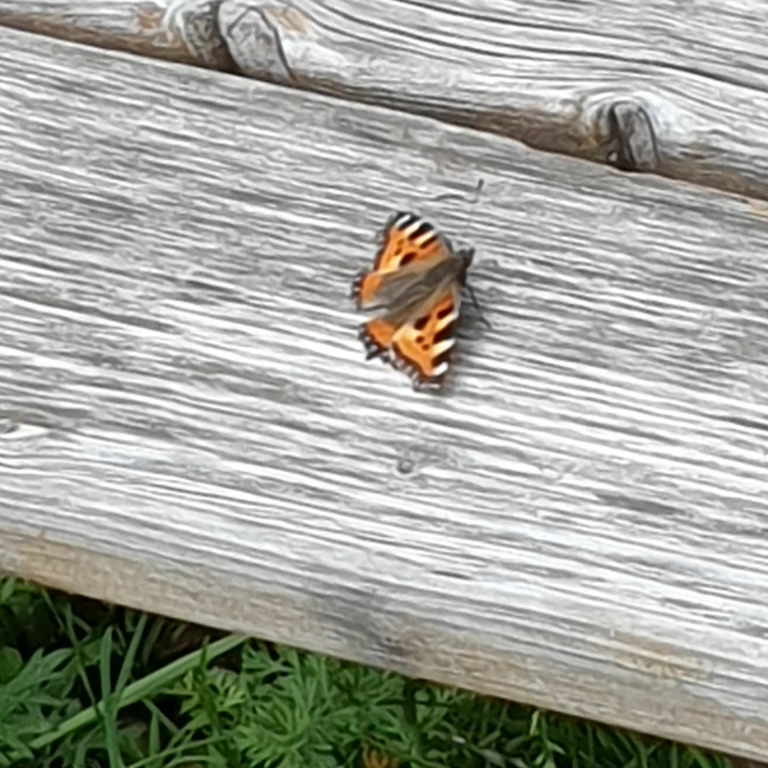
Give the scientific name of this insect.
Aglais urticae
